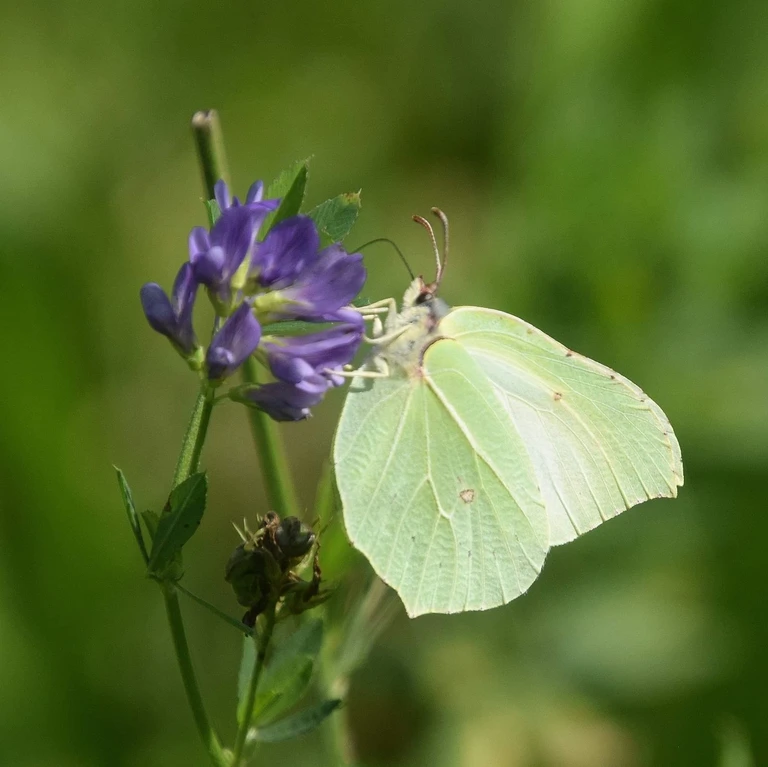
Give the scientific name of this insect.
Gonepteryx rhamni
